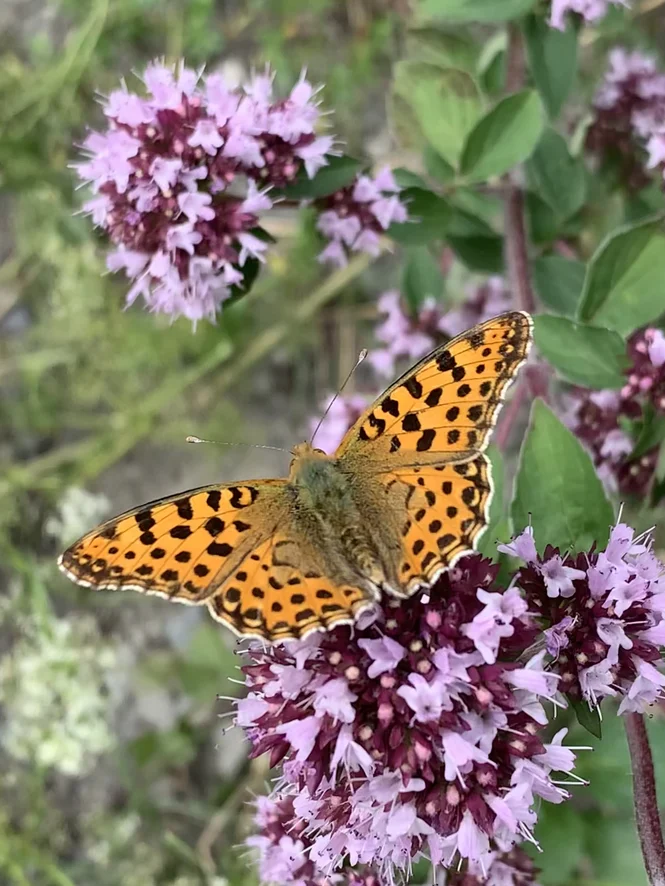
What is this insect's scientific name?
Issoria lathonia
